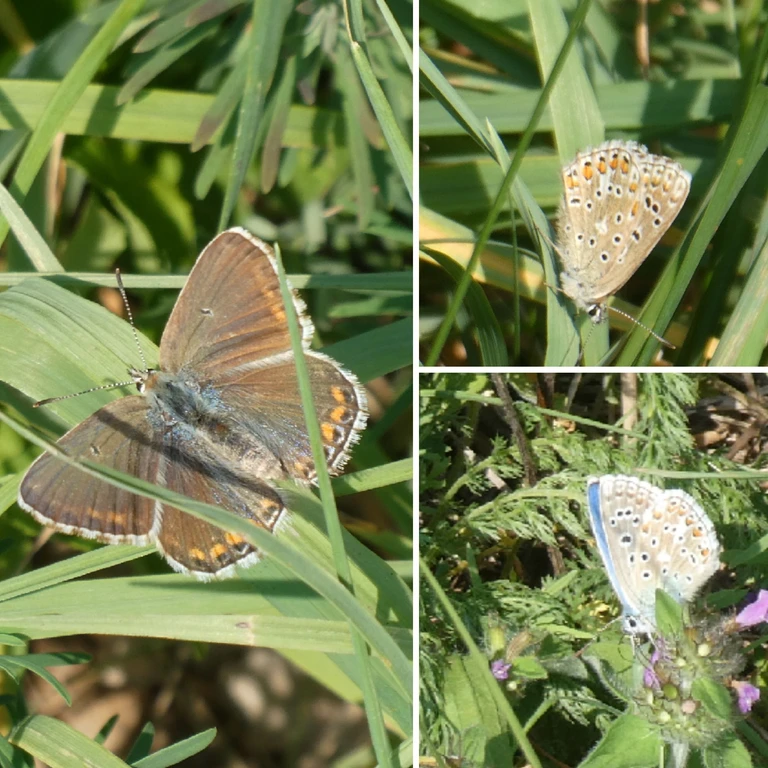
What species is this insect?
Lysandra bellargus
